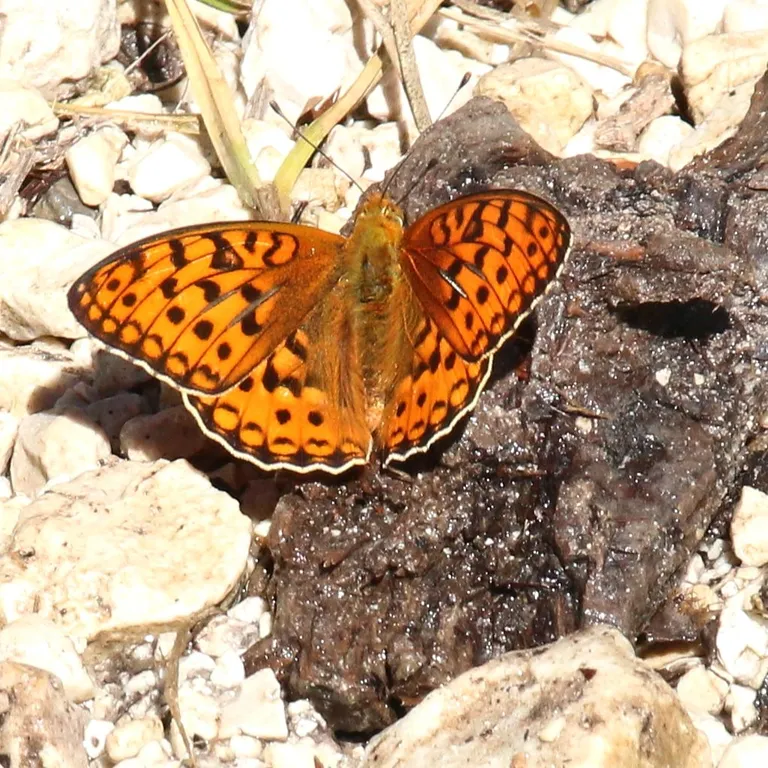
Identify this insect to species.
Fabriciana adippe
